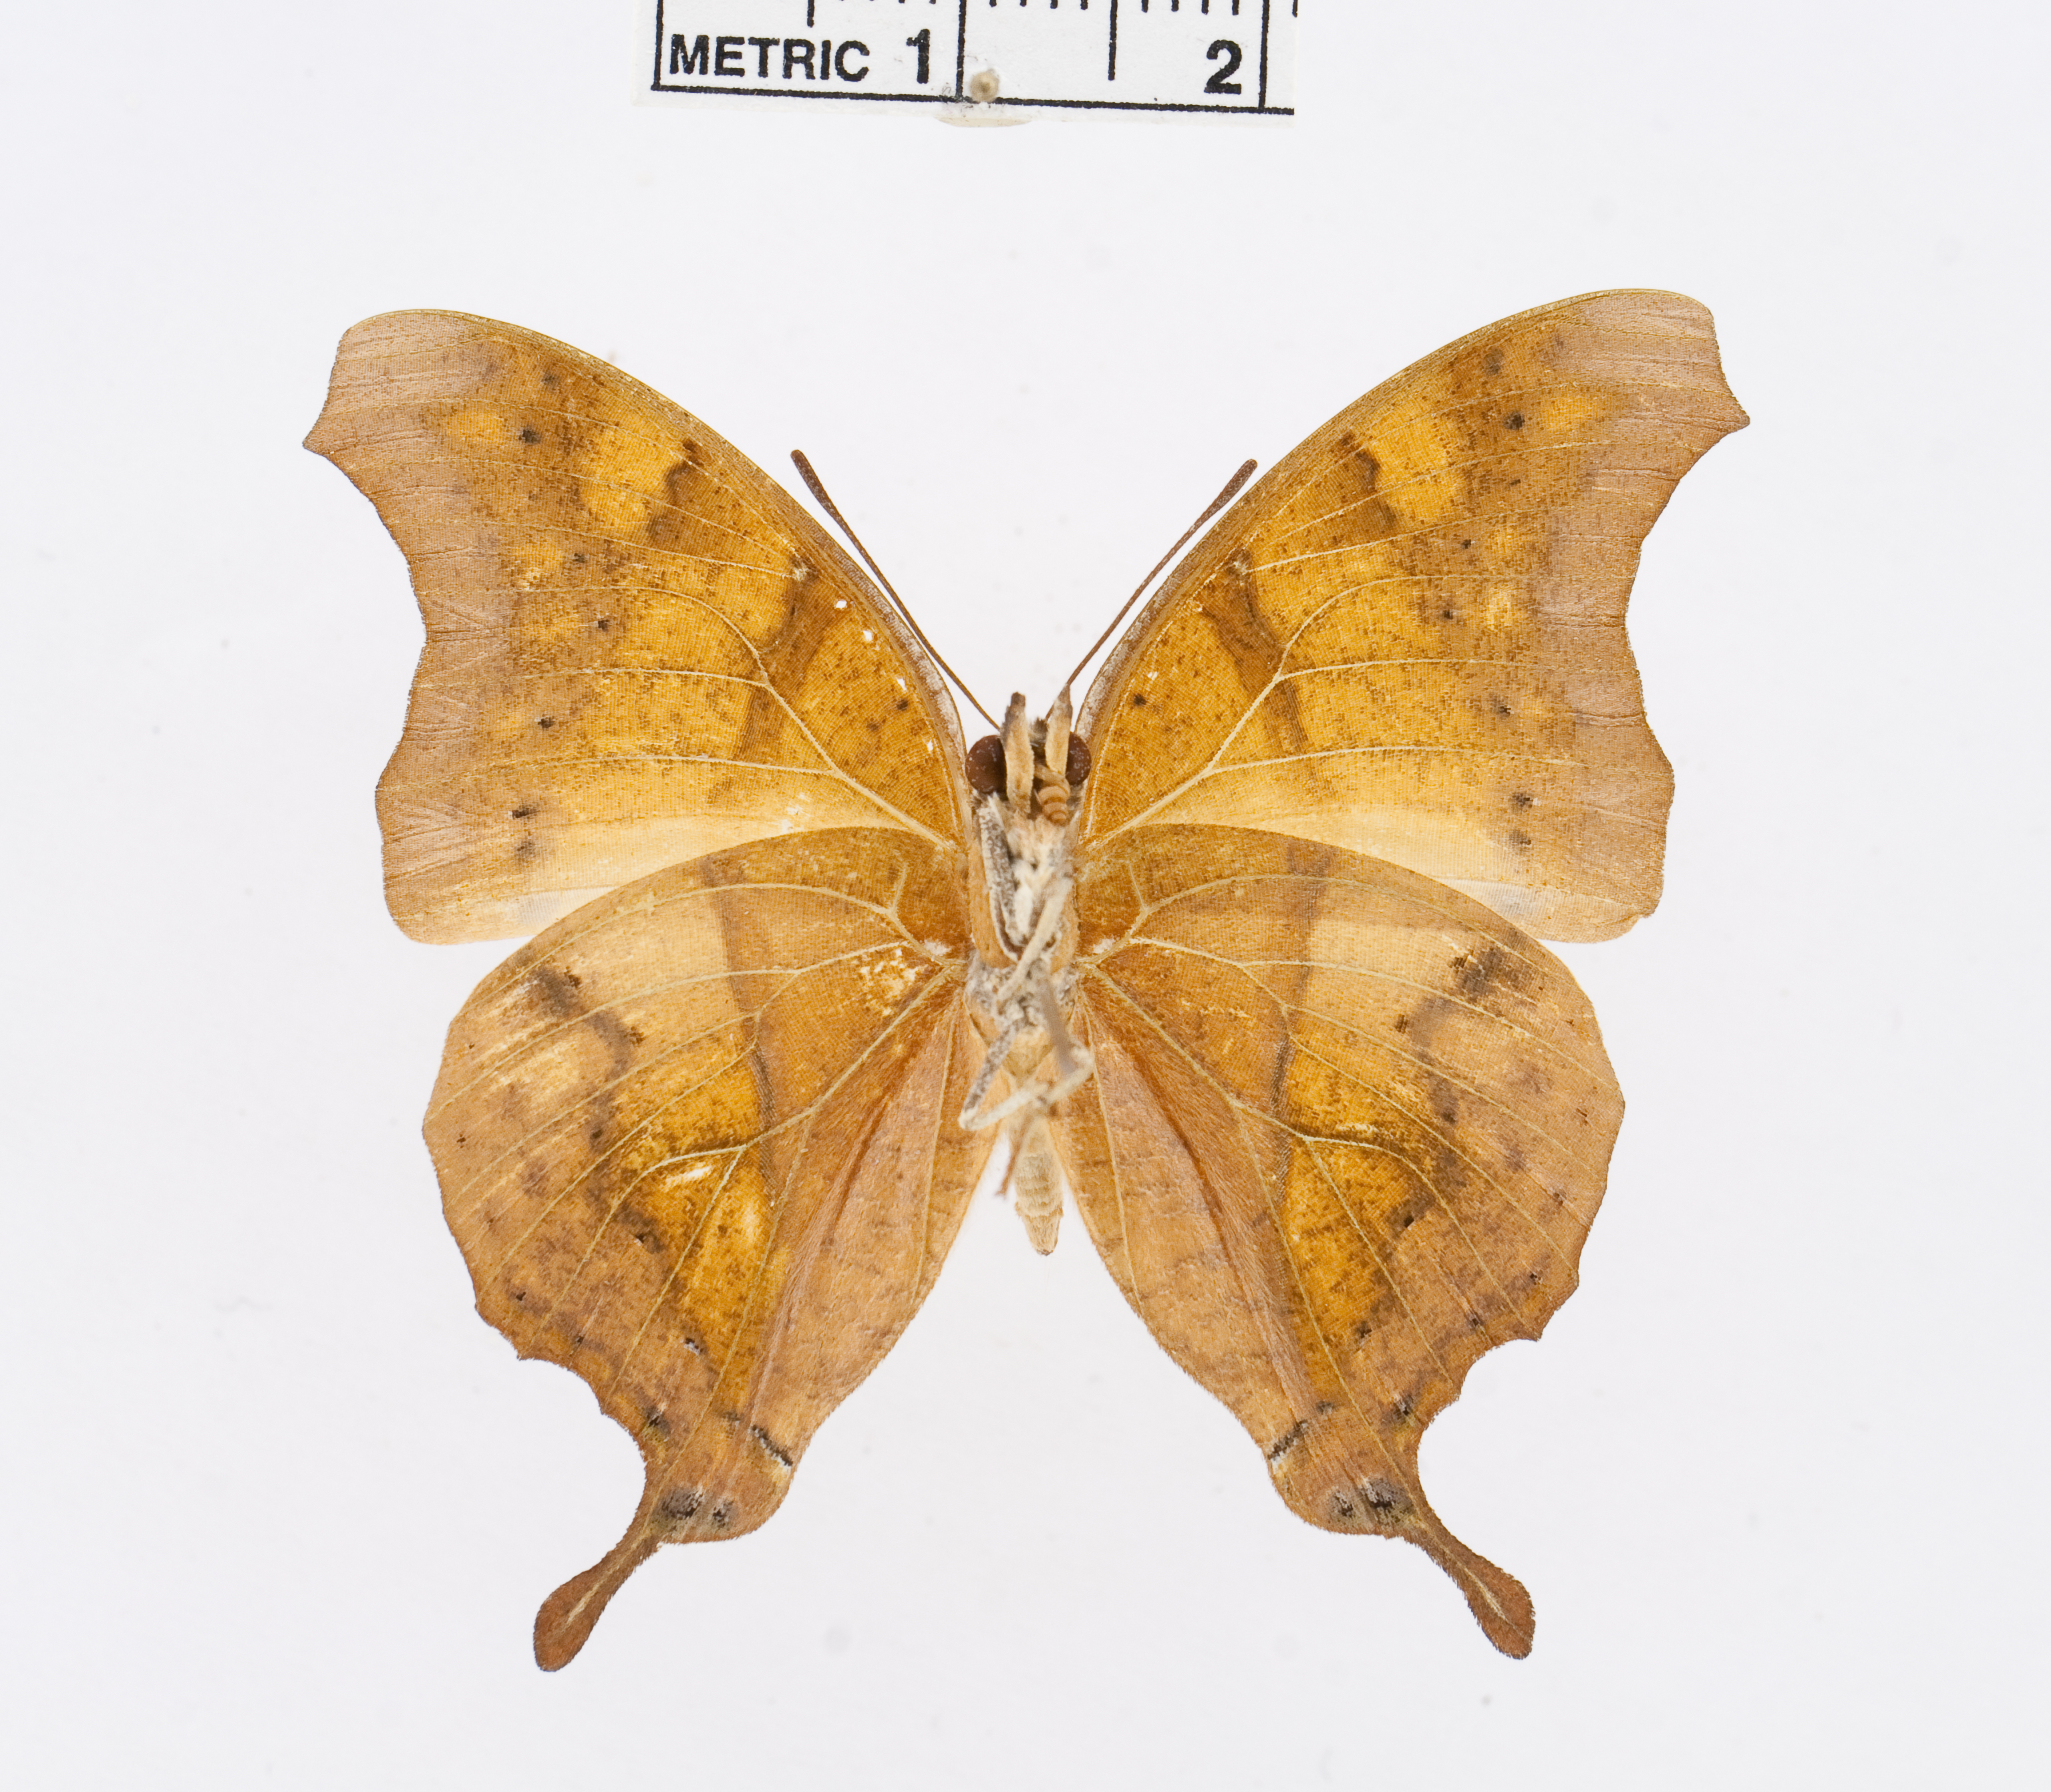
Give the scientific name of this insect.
Charaxes zoolina
